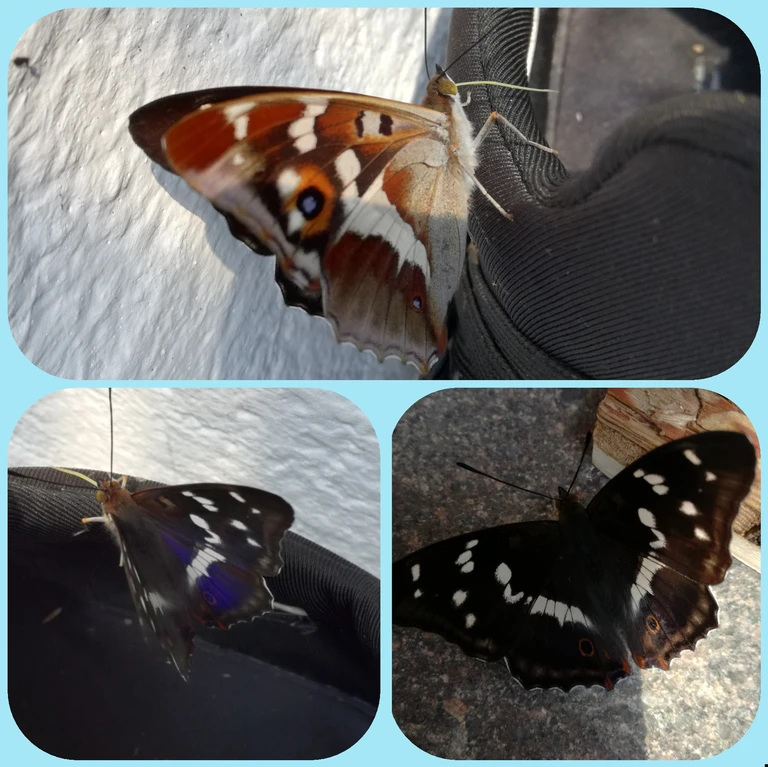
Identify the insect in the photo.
Apatura iris
